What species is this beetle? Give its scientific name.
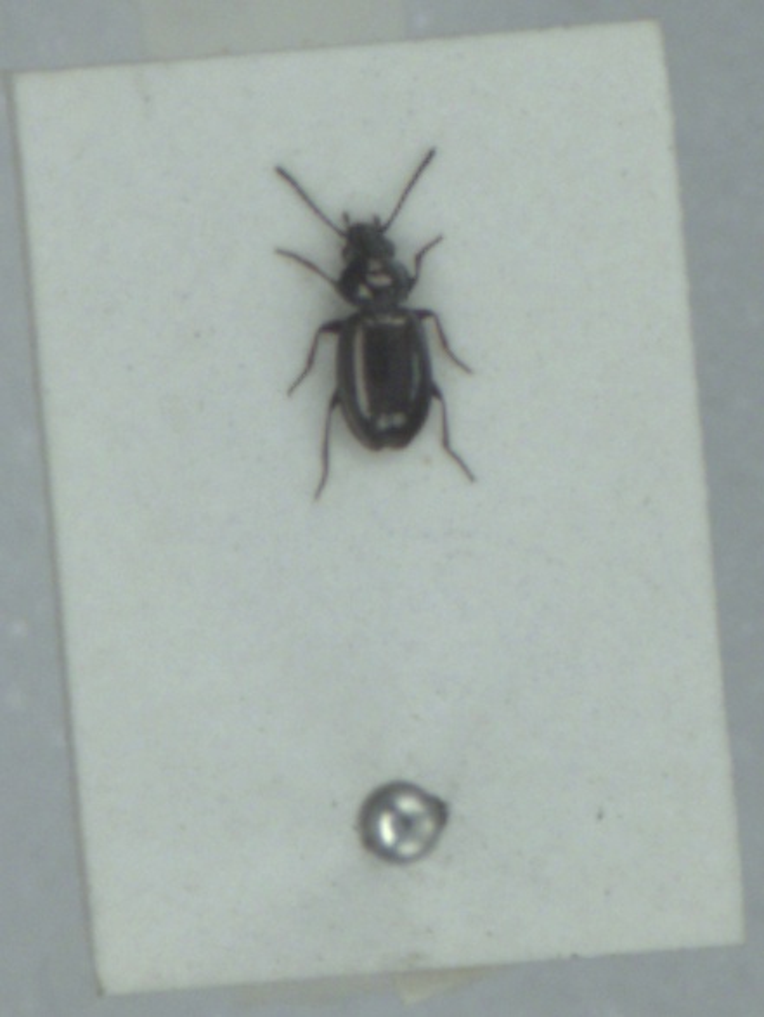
Bembidion nigricorne
